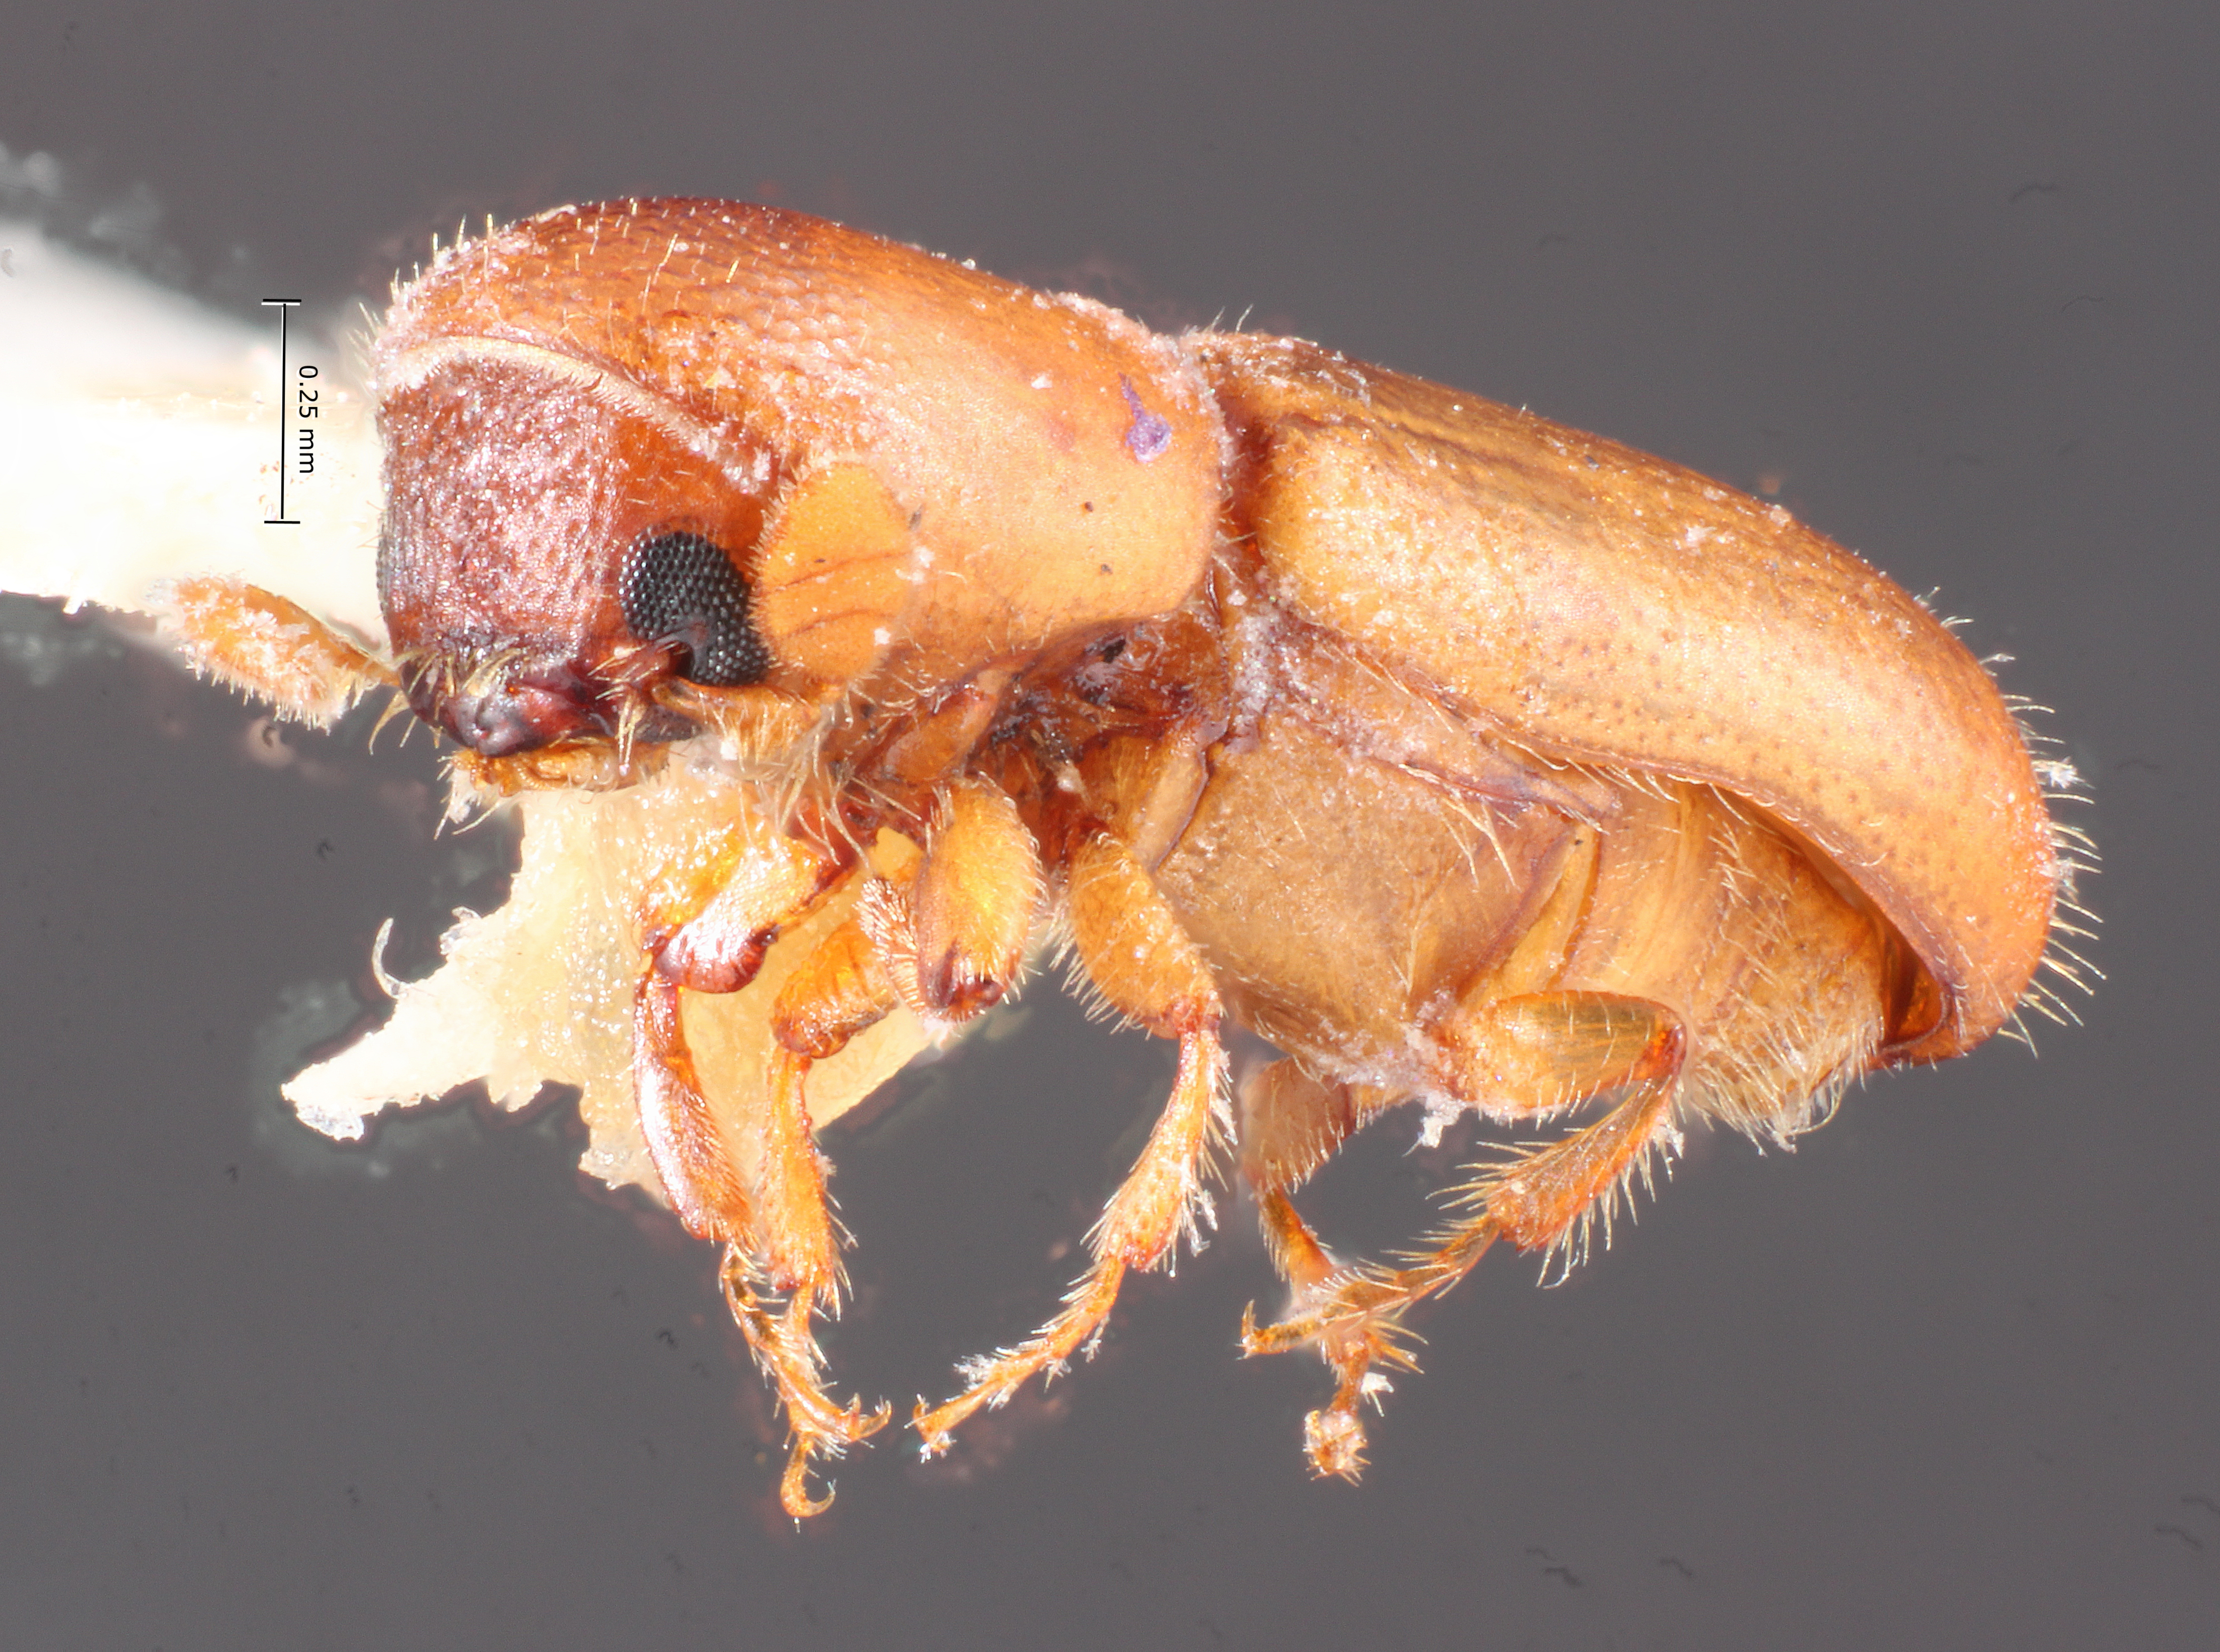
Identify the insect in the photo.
Monarthrum desum
